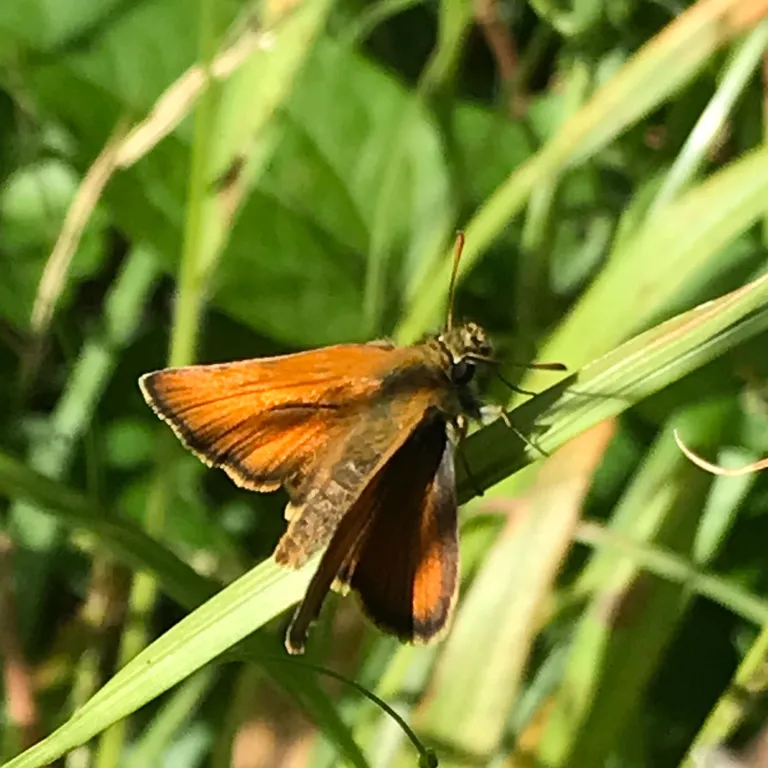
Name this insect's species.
Thymelicus sylvestris
